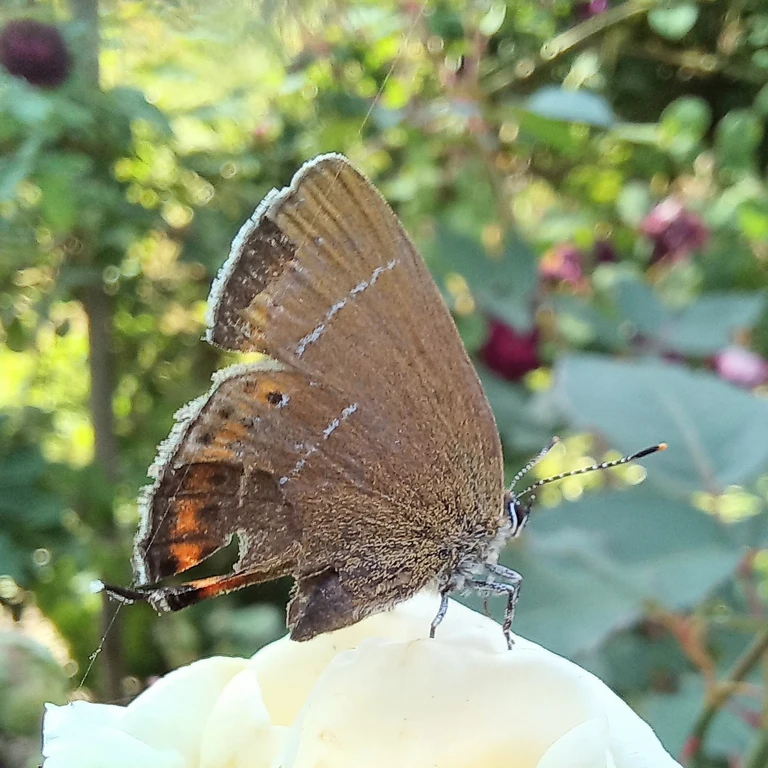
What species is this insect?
Satyrium pruni (also Fixsenia pruni)
